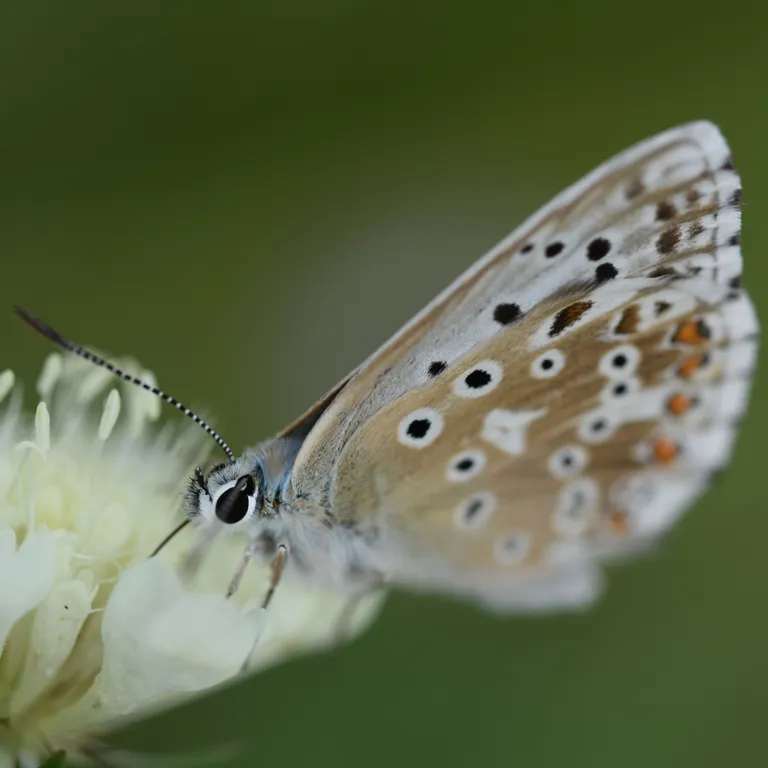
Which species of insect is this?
Lysandra coridon
